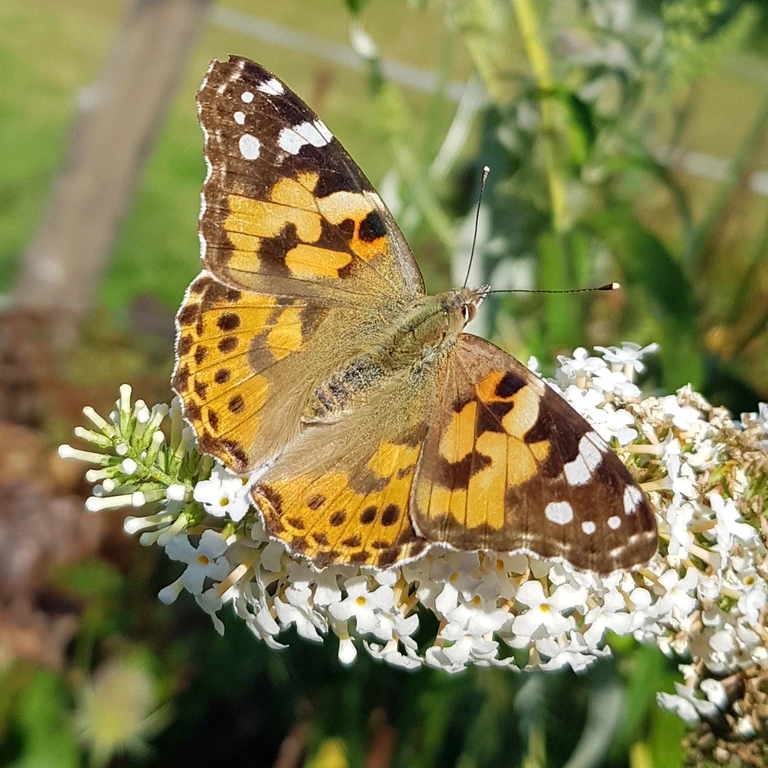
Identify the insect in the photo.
Vanessa cardui
